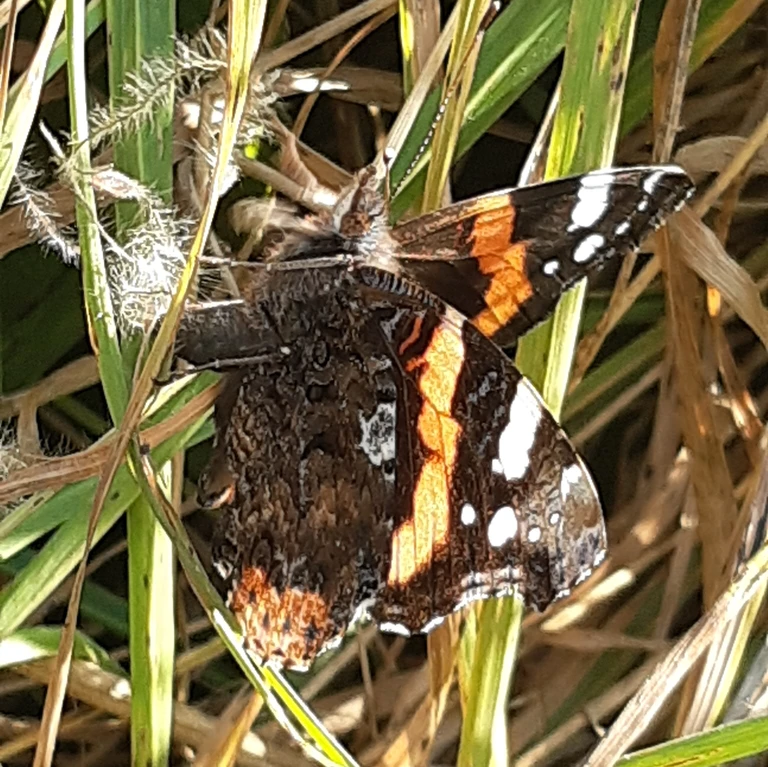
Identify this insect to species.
Vanessa atalanta
